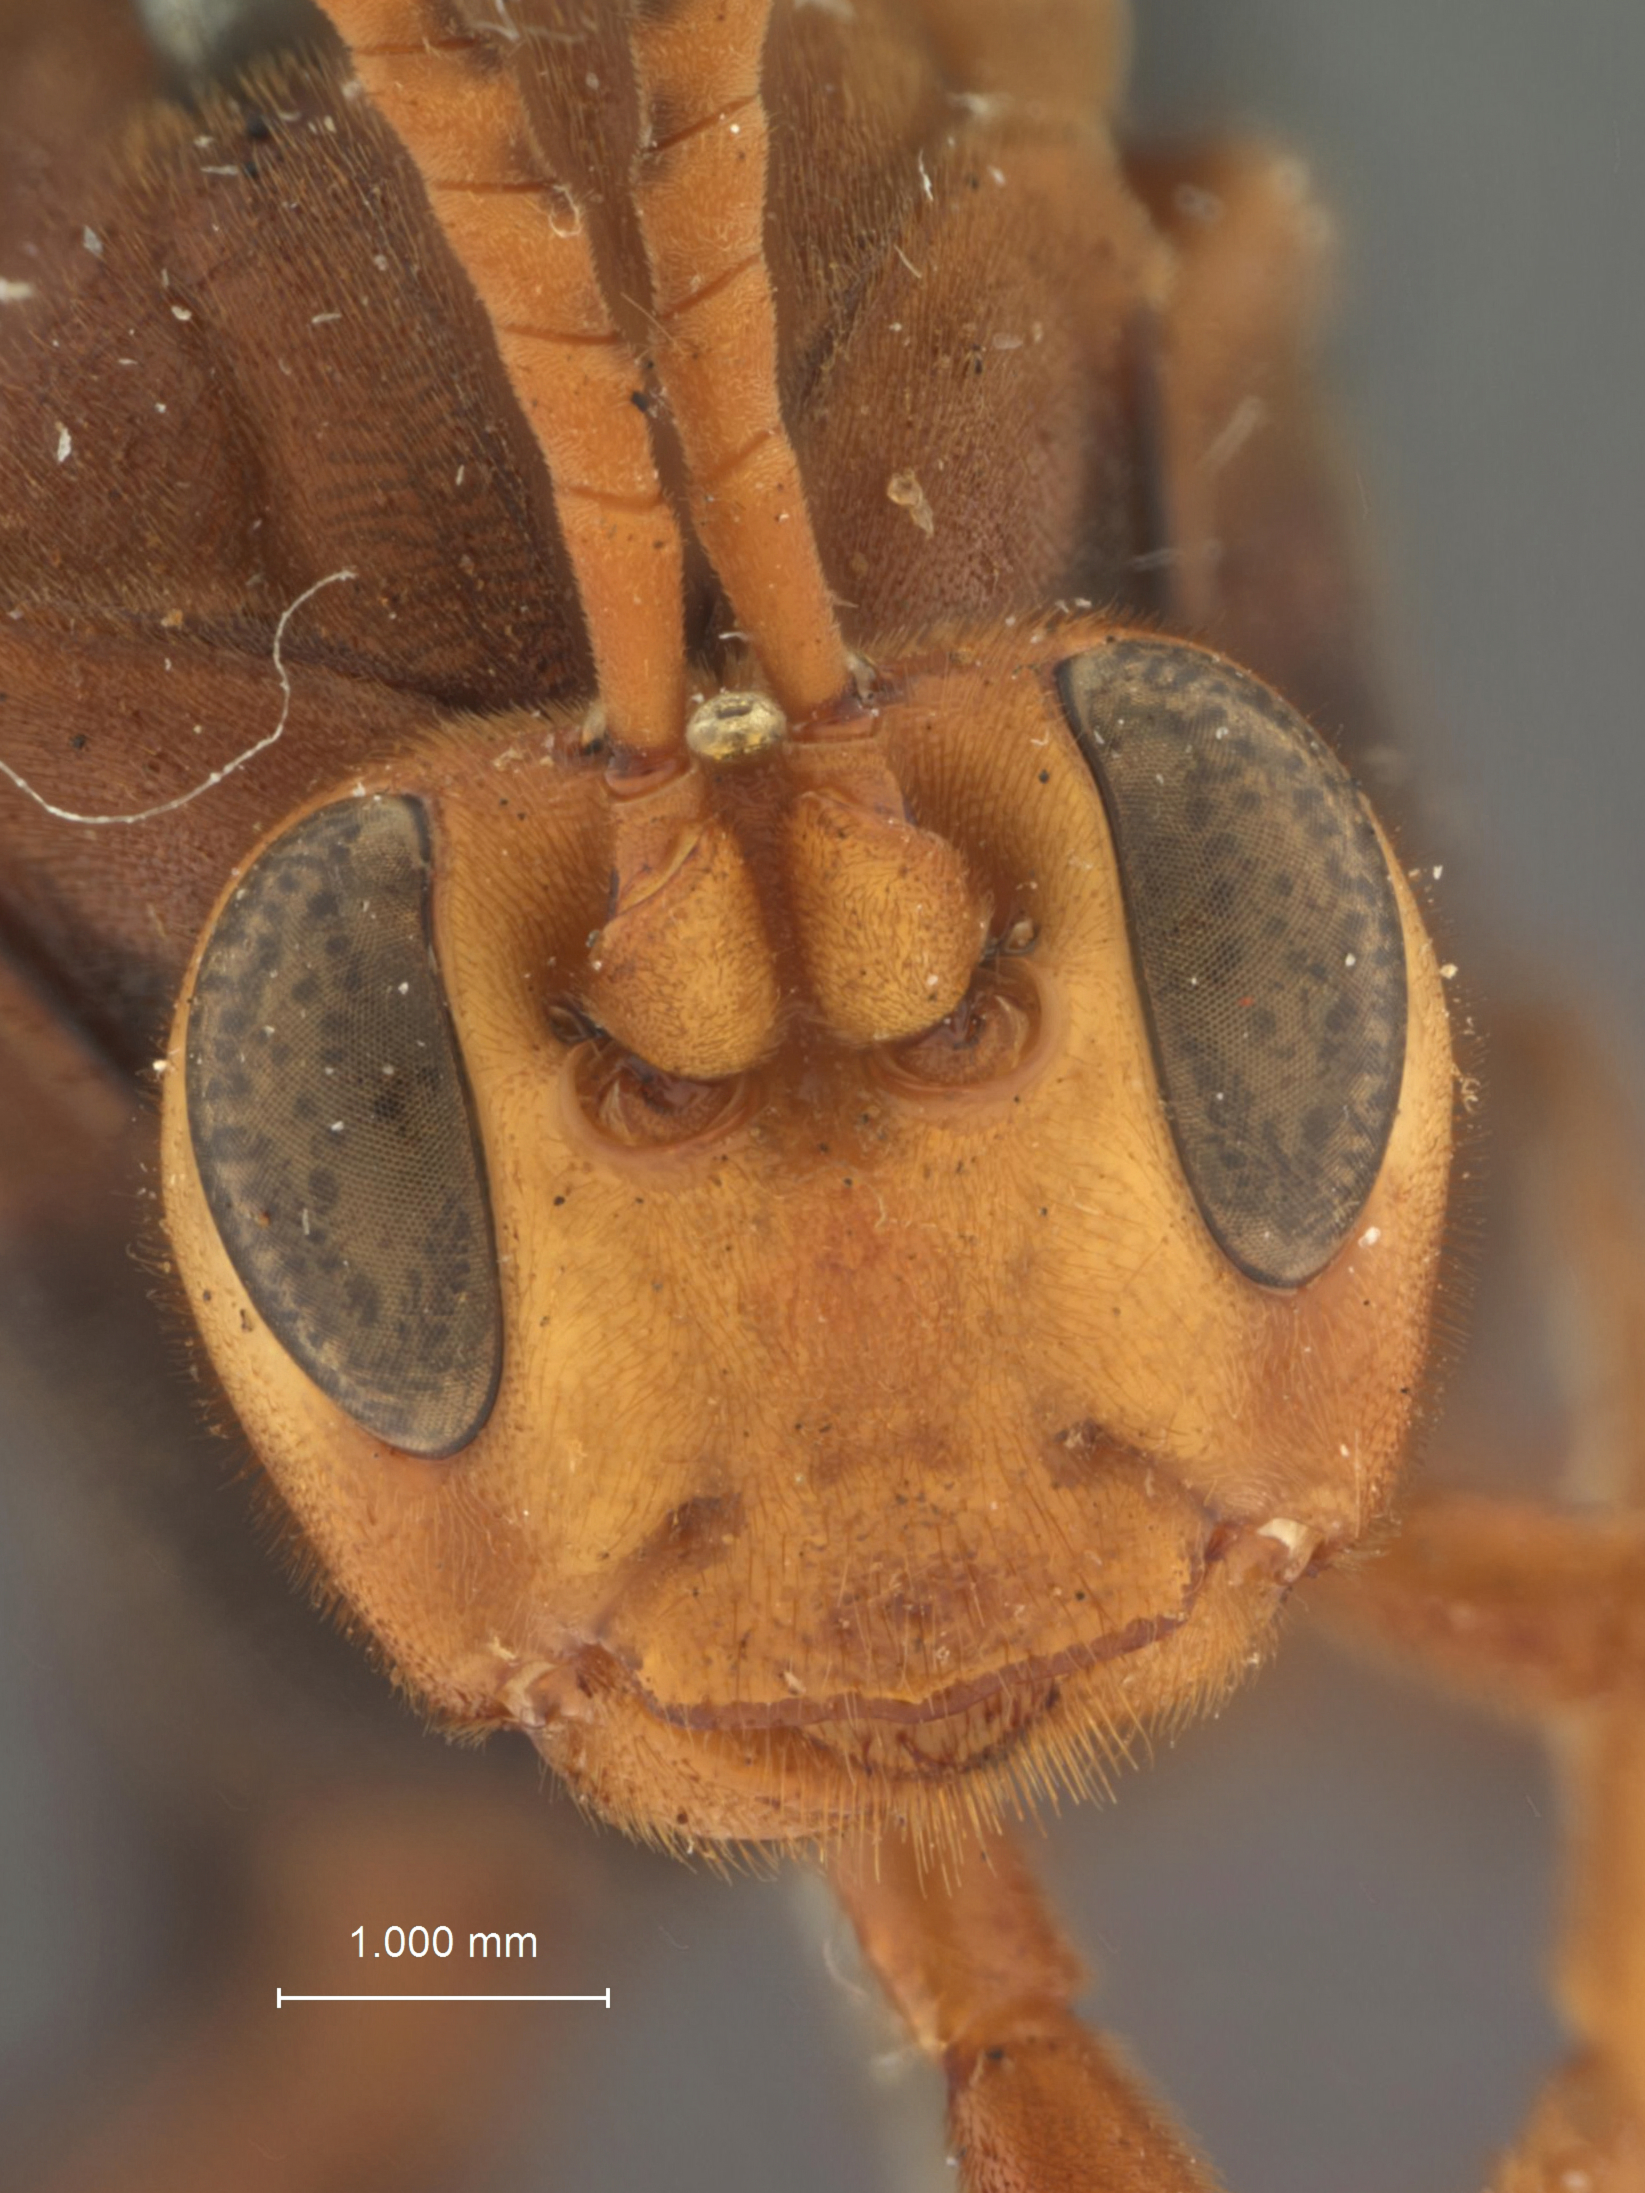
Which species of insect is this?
Conocalama galbinata
